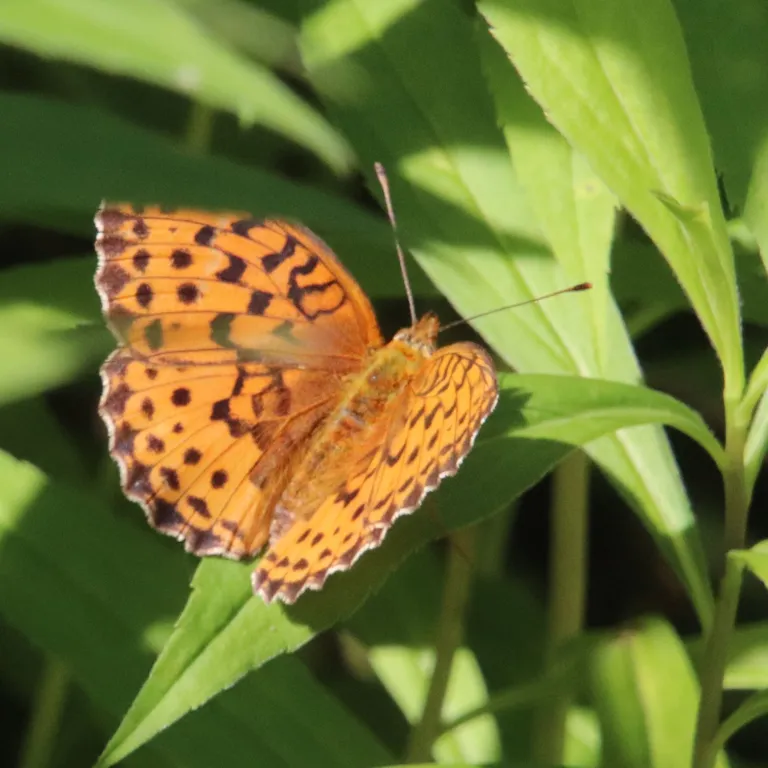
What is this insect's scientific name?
Brenthis daphne
